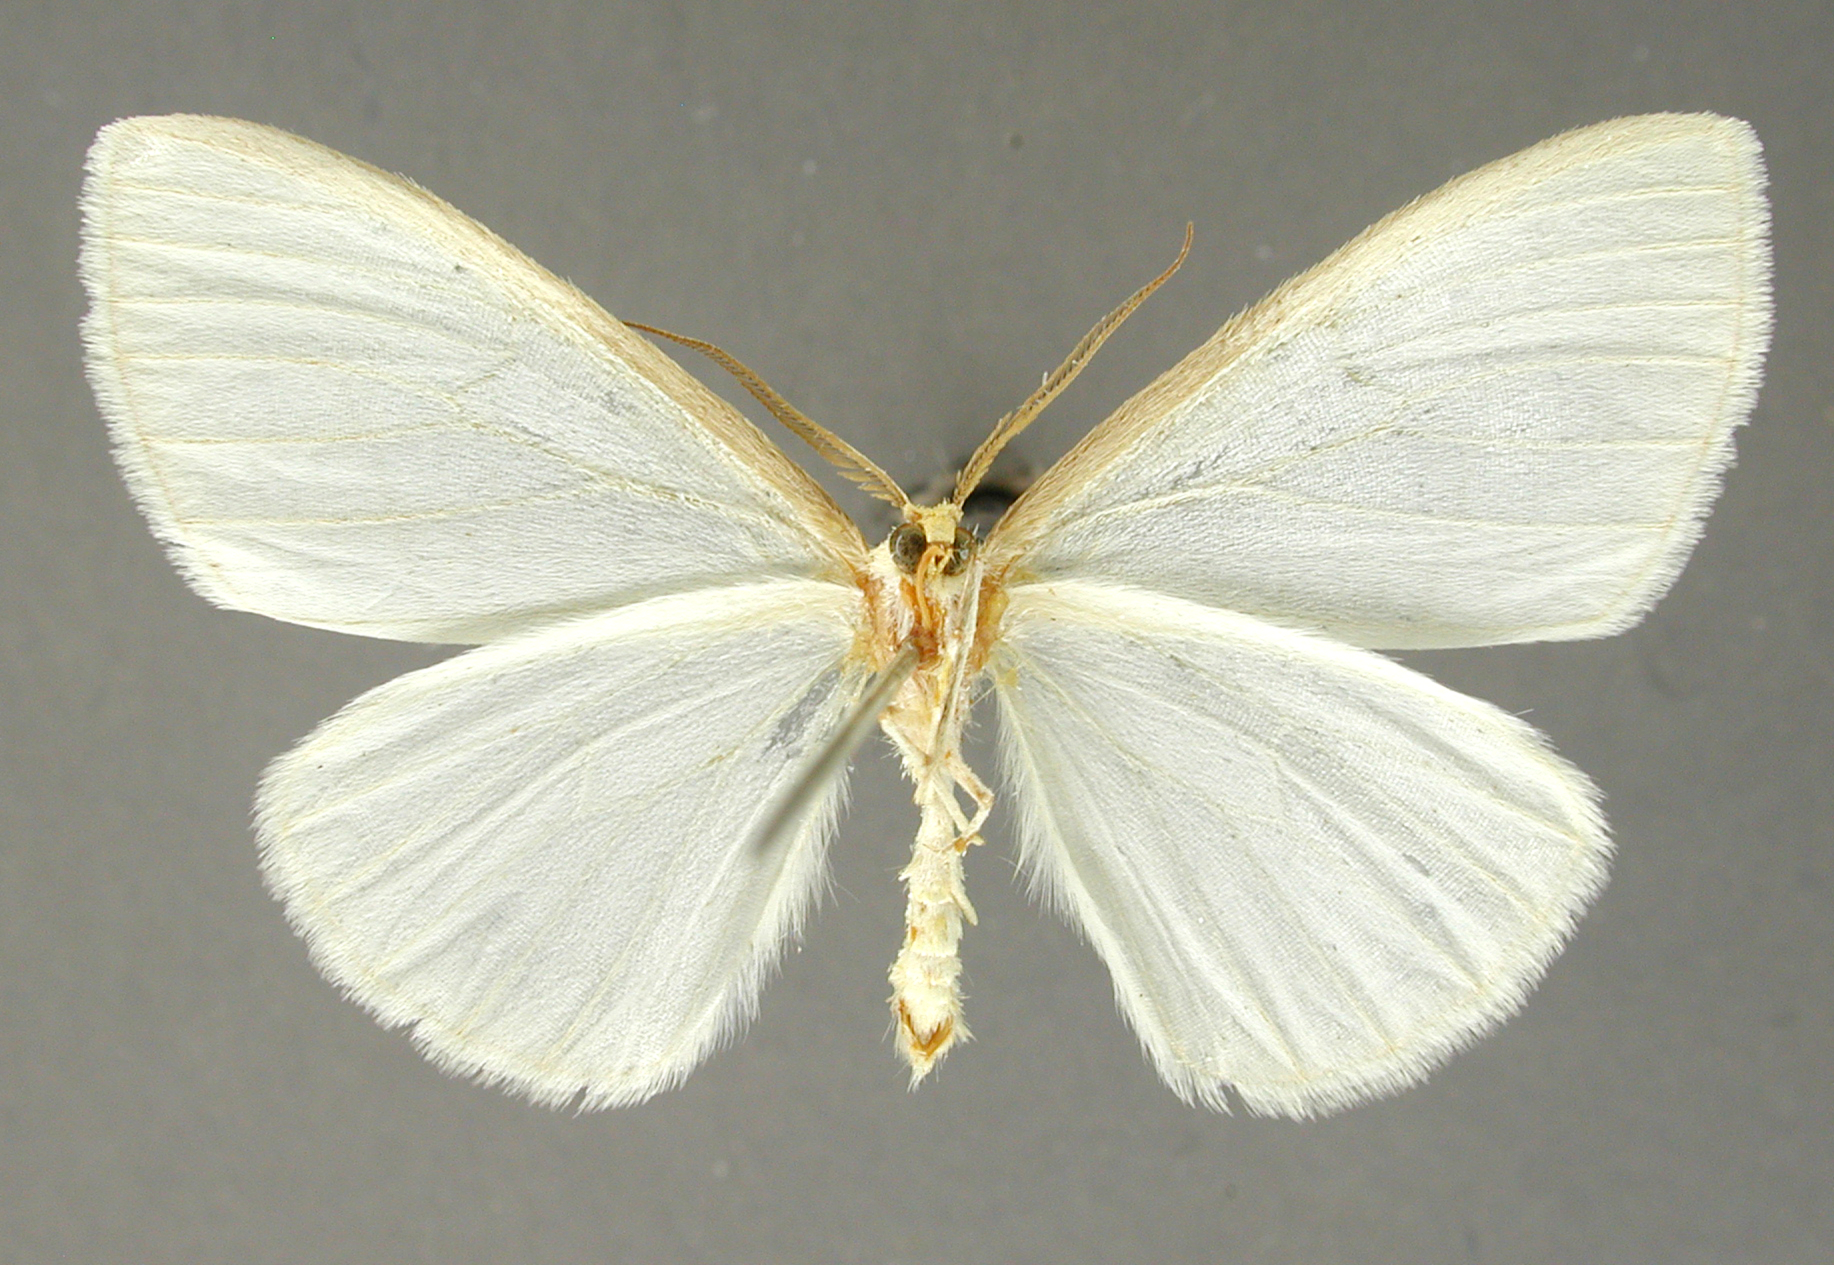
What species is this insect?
Deilinea dubitaria
